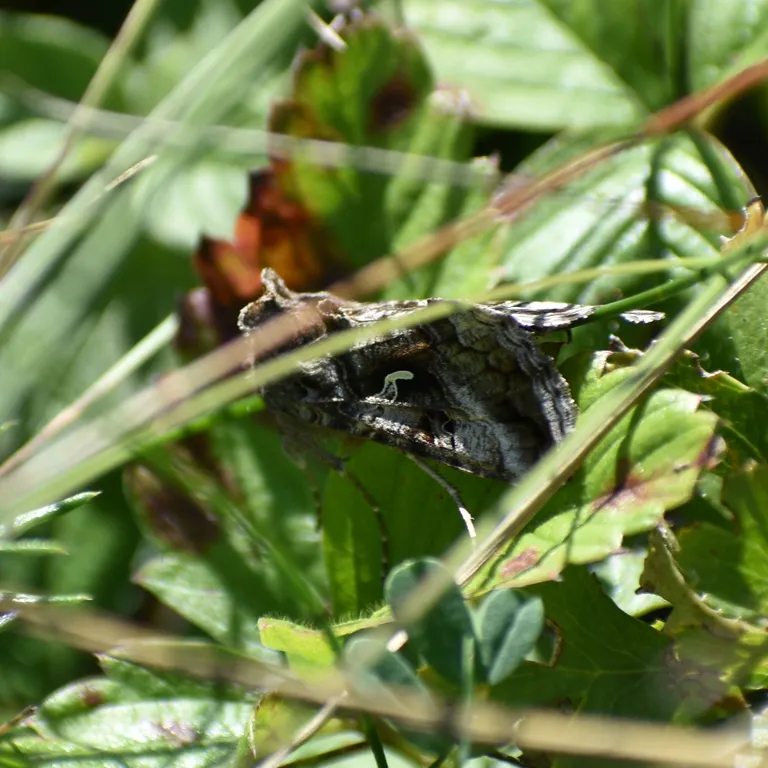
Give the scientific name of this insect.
Autographa gamma
